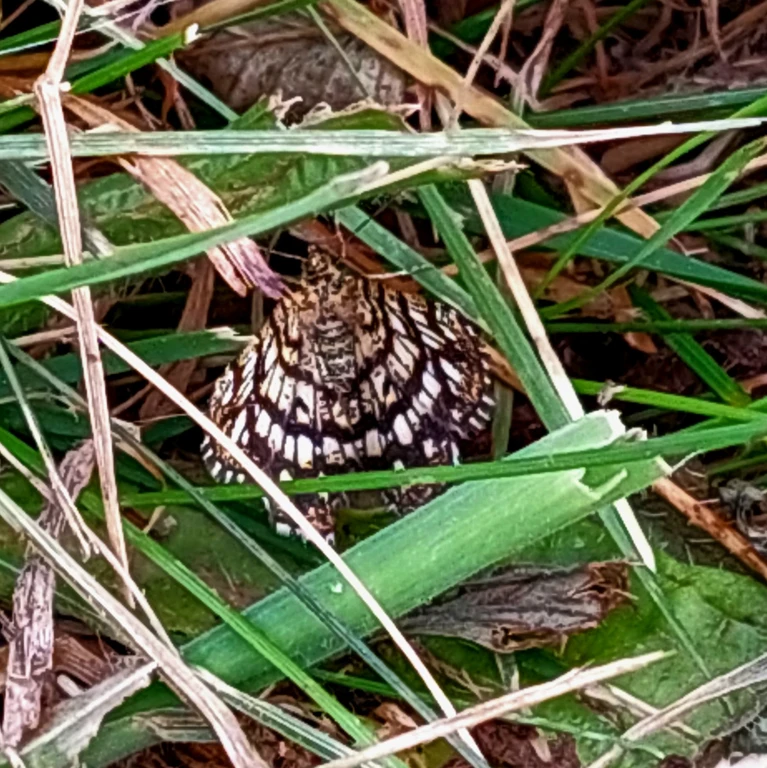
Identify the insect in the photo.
Chiasmia clathrata
